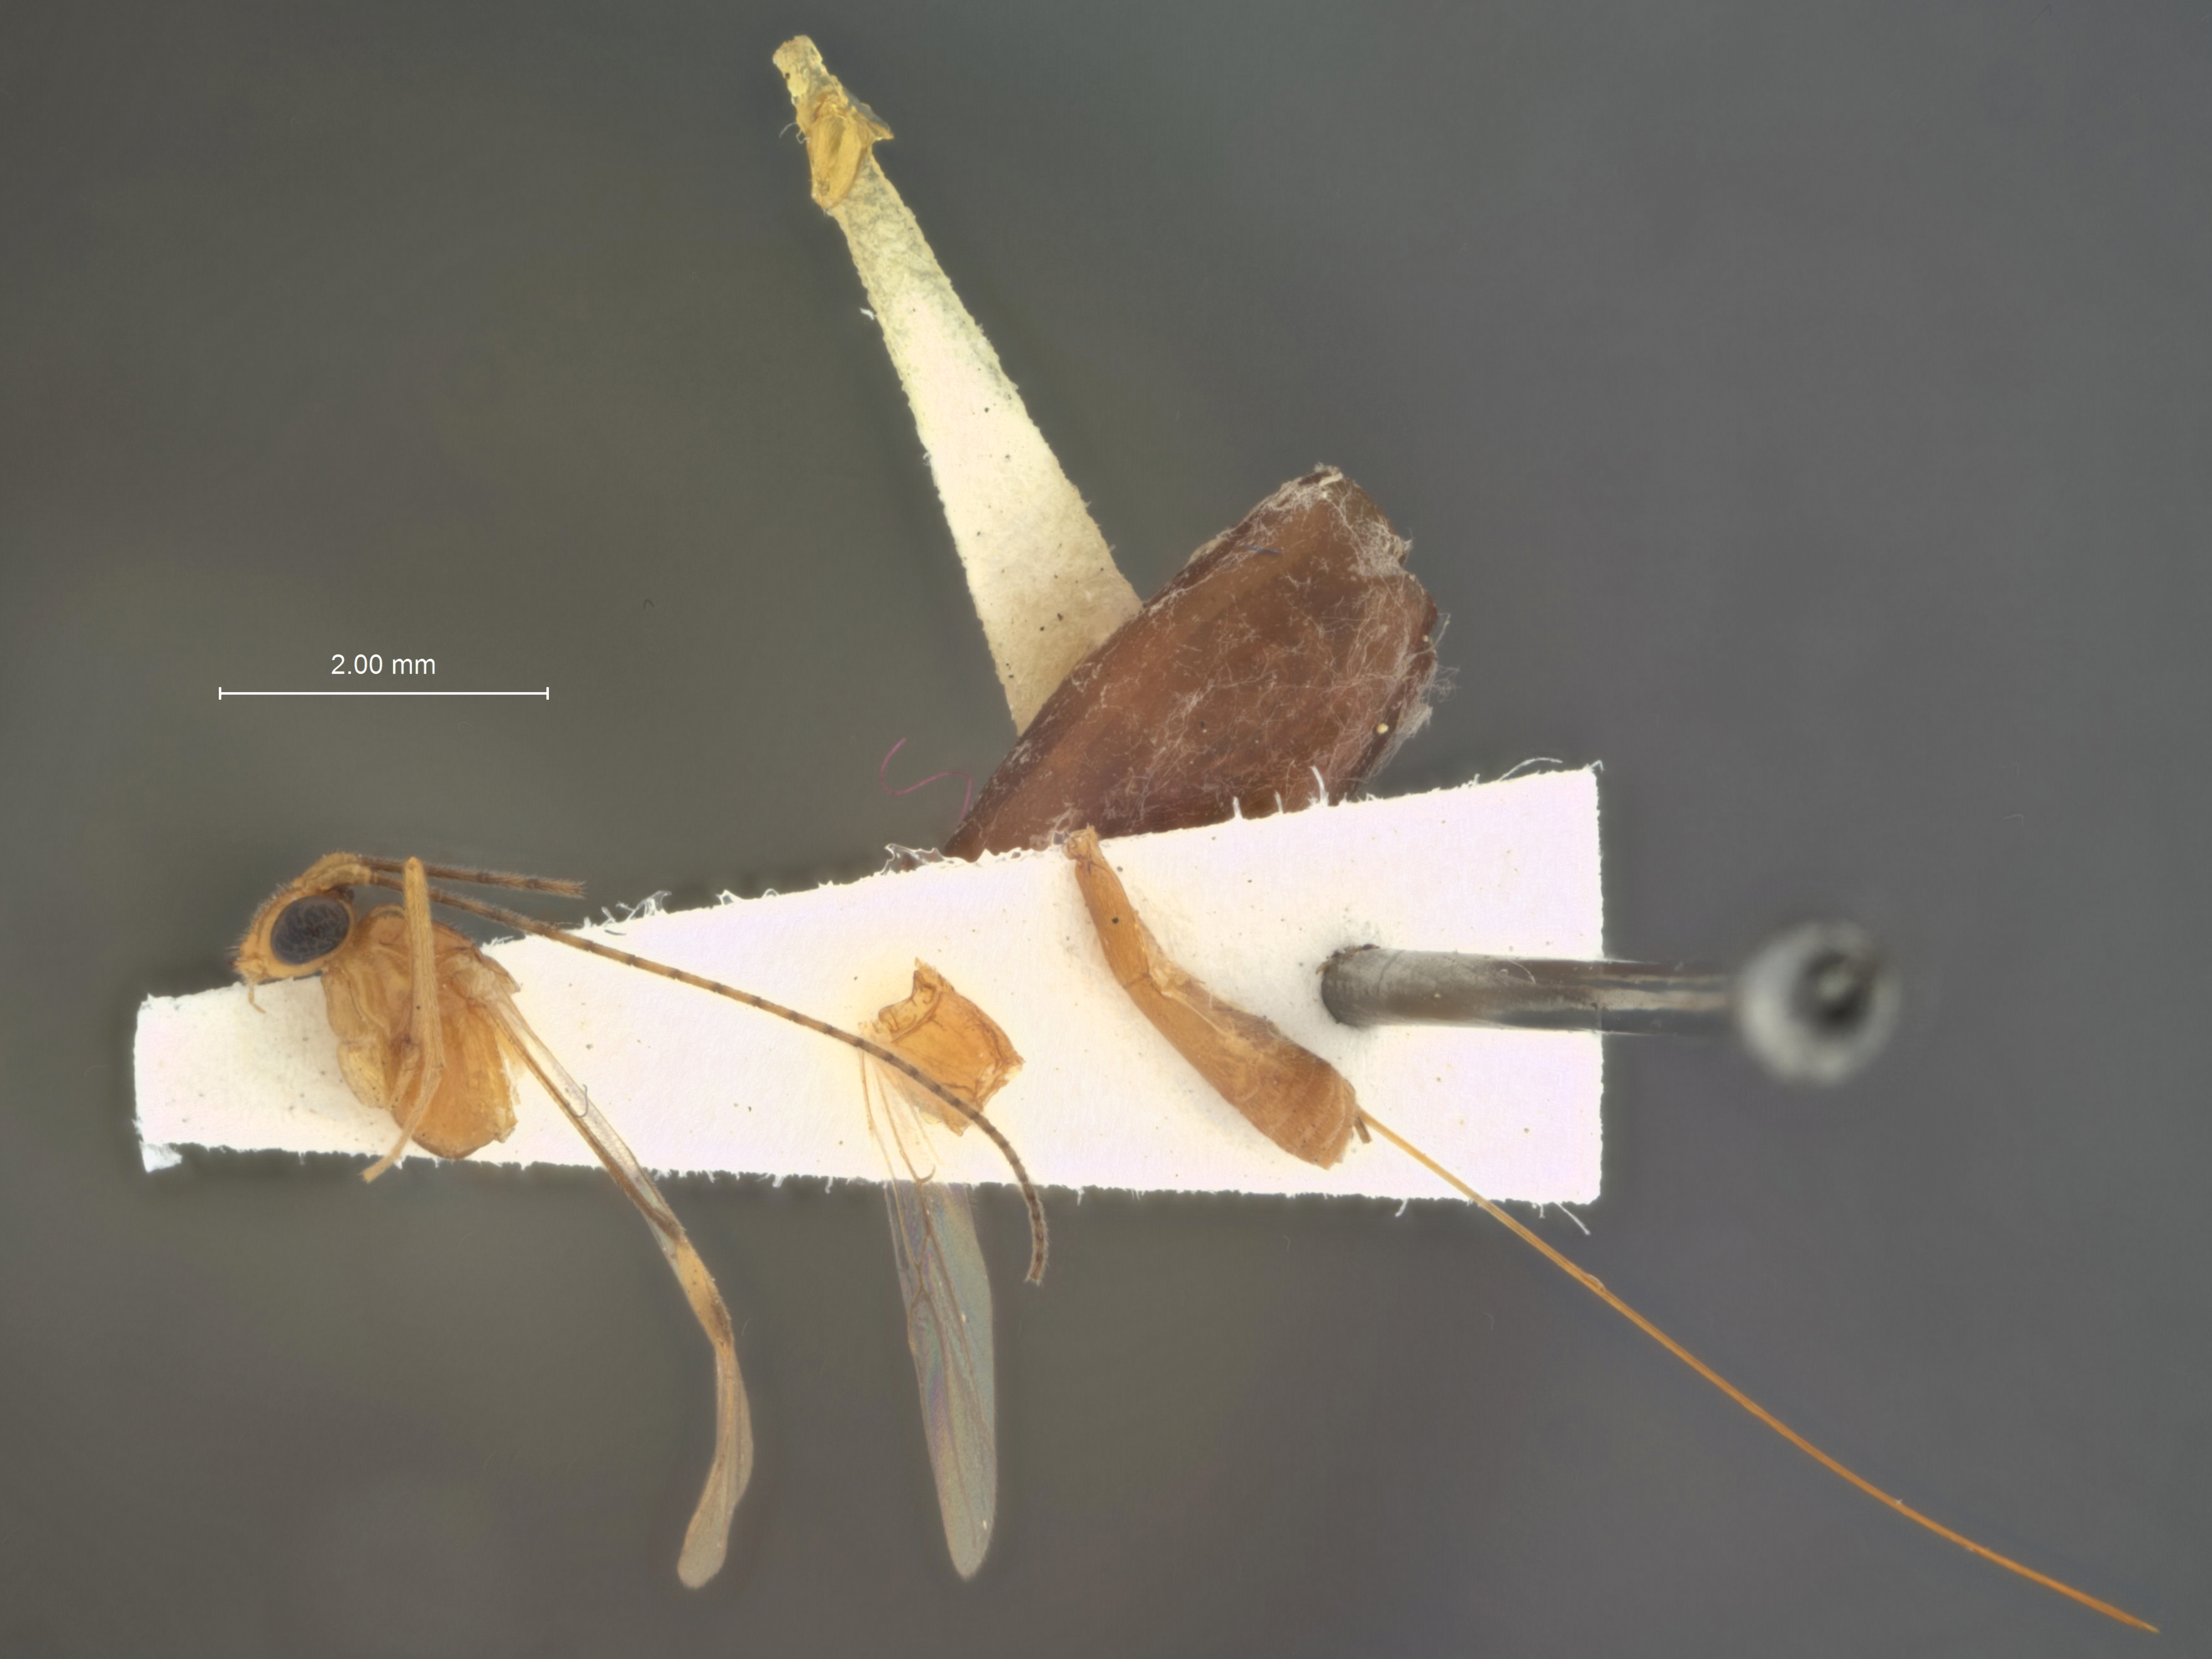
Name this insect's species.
Macrocentrus ancylivorus
